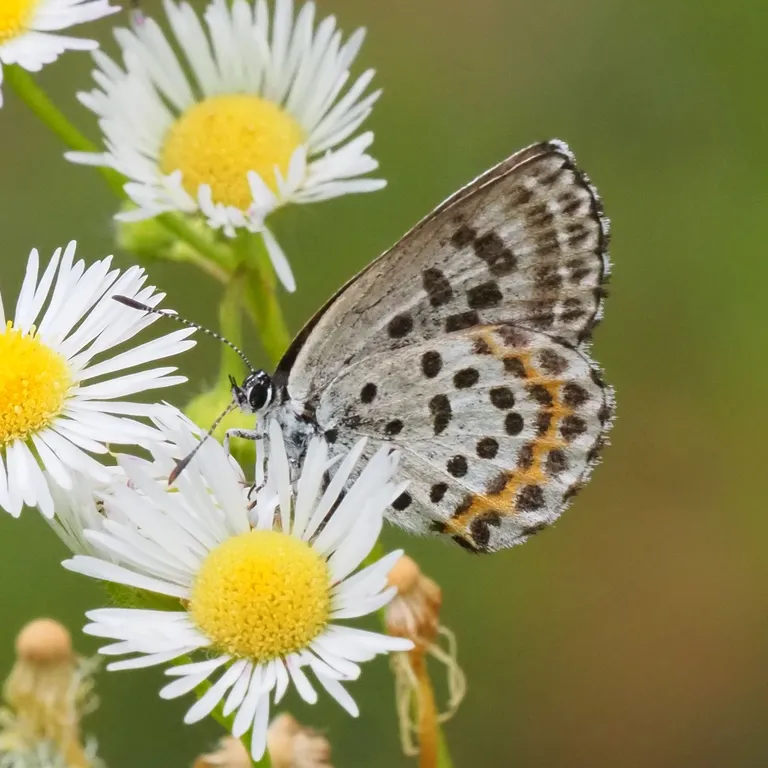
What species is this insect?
Scolitantides orion
